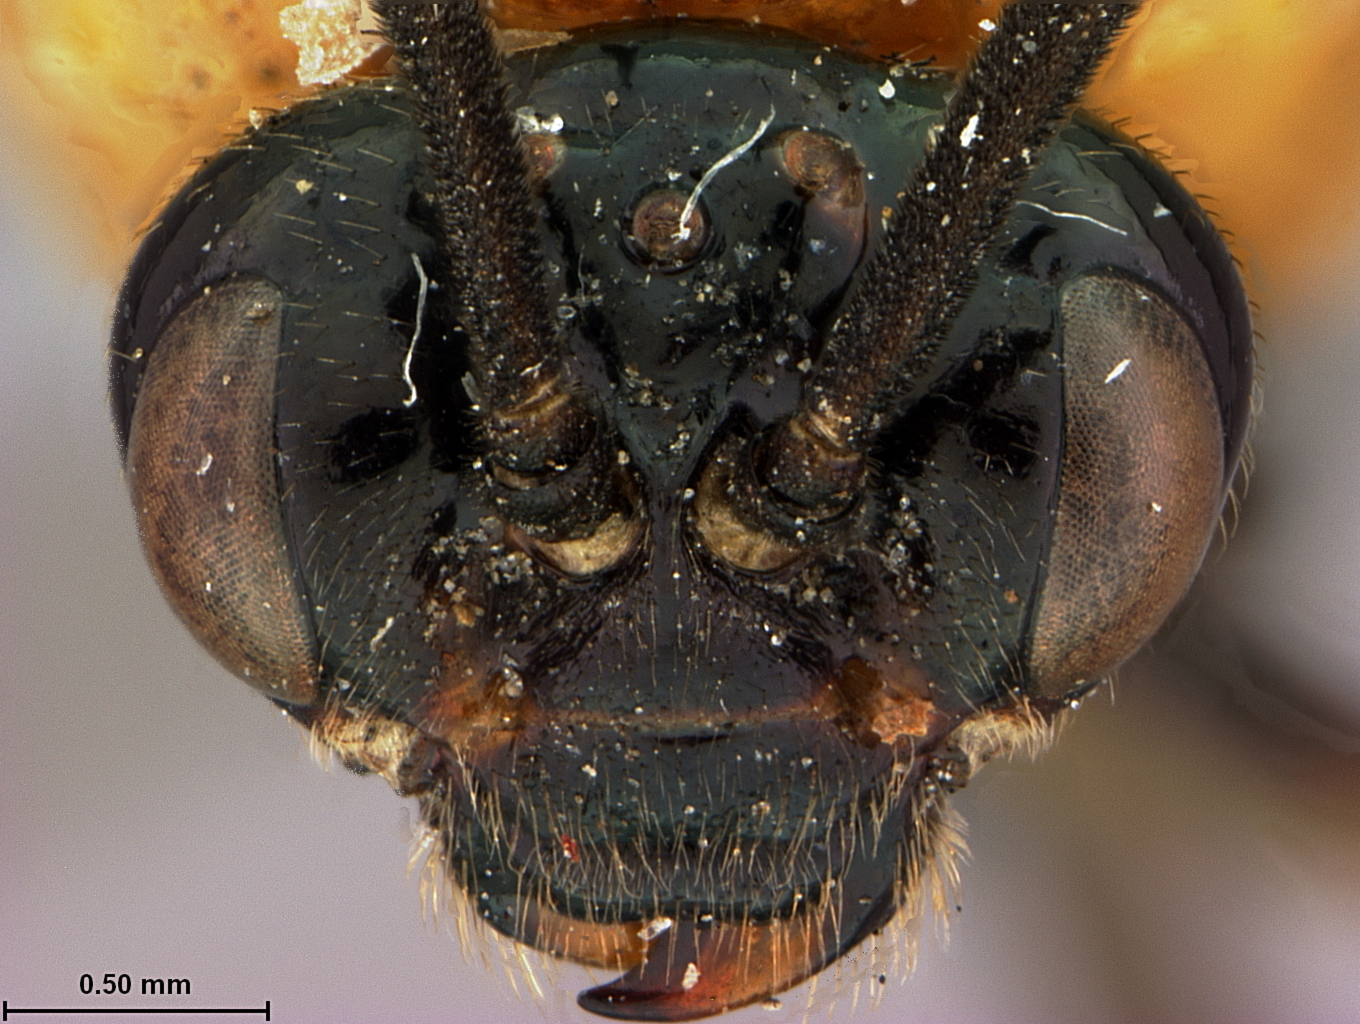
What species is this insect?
Sphacophilus precarius
